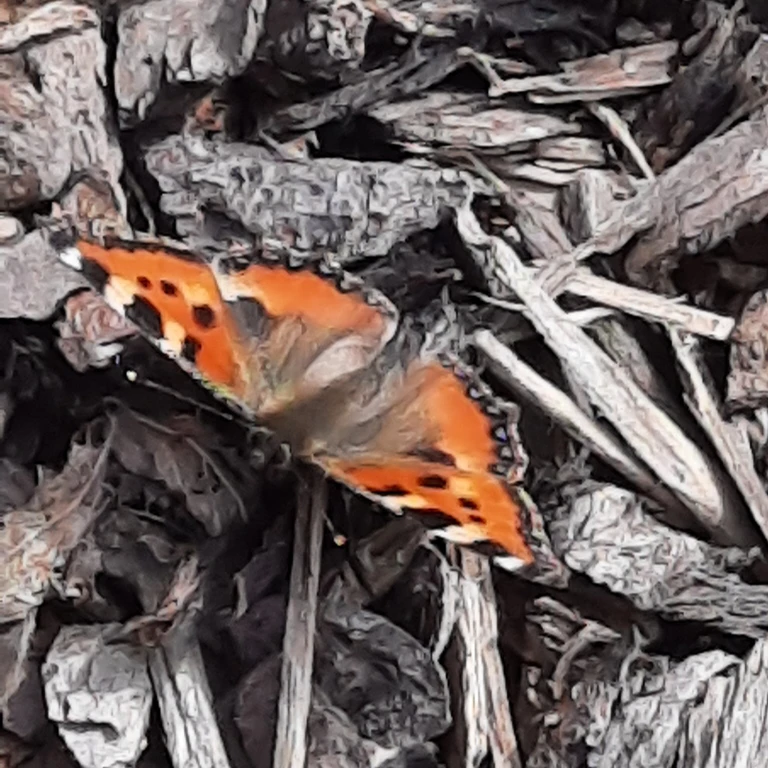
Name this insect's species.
Aglais urticae
